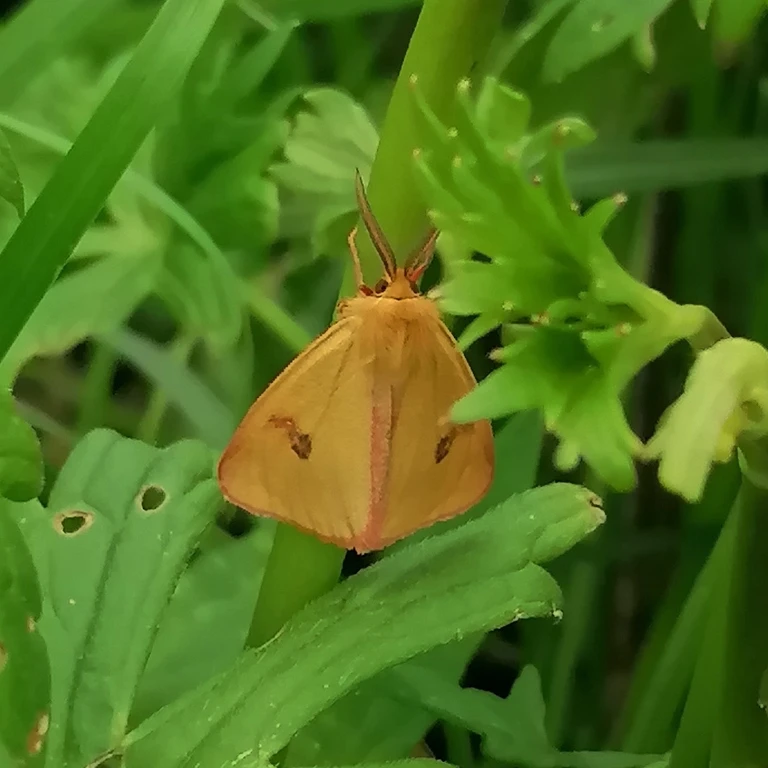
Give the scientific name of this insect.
Diacrisia sannio
